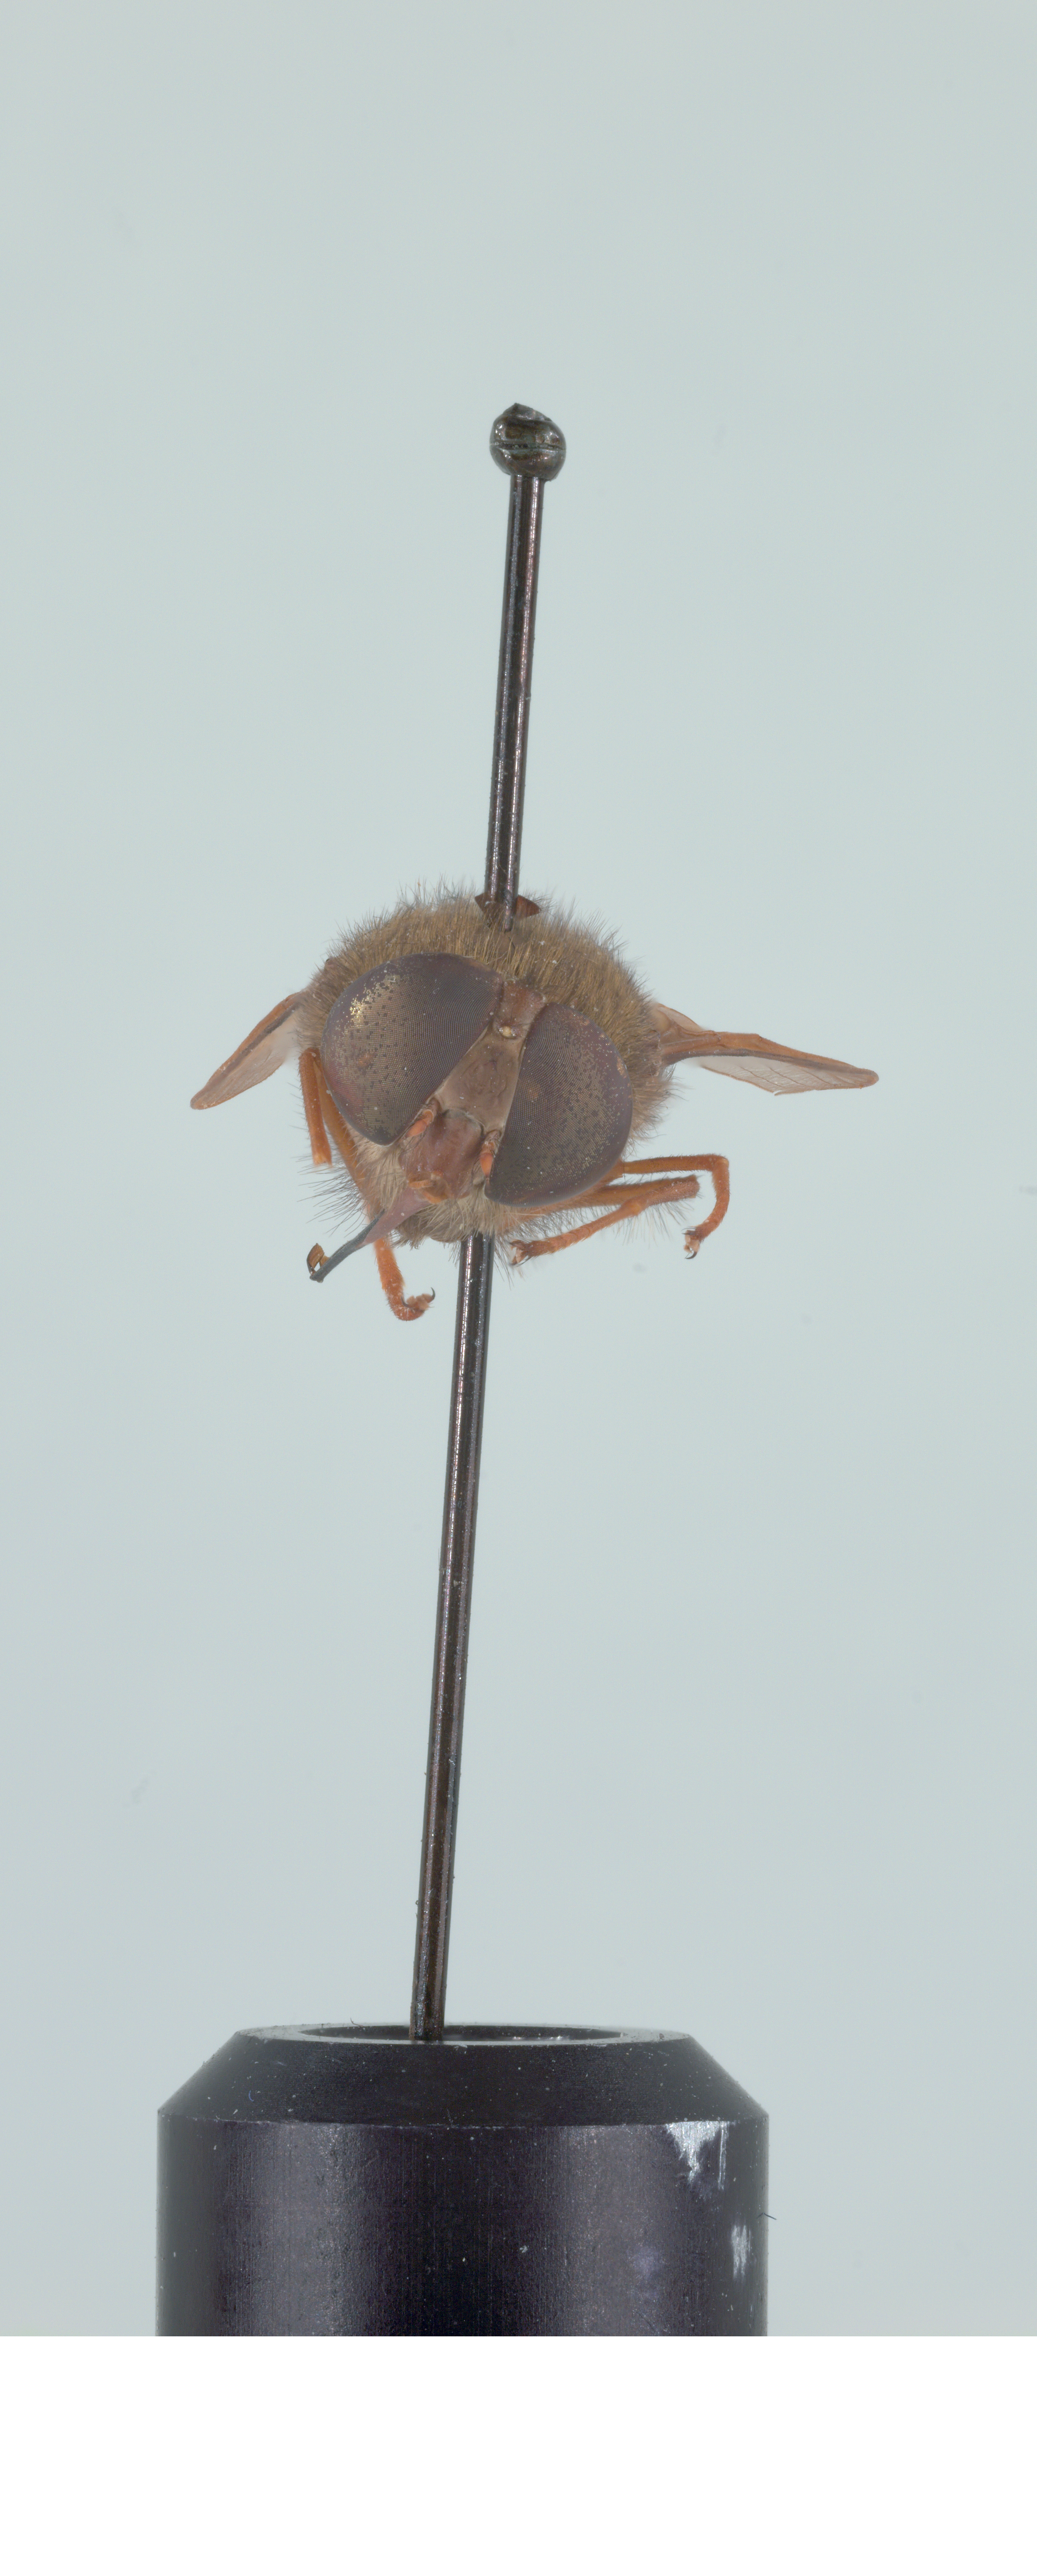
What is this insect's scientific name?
Prosoeca atra
